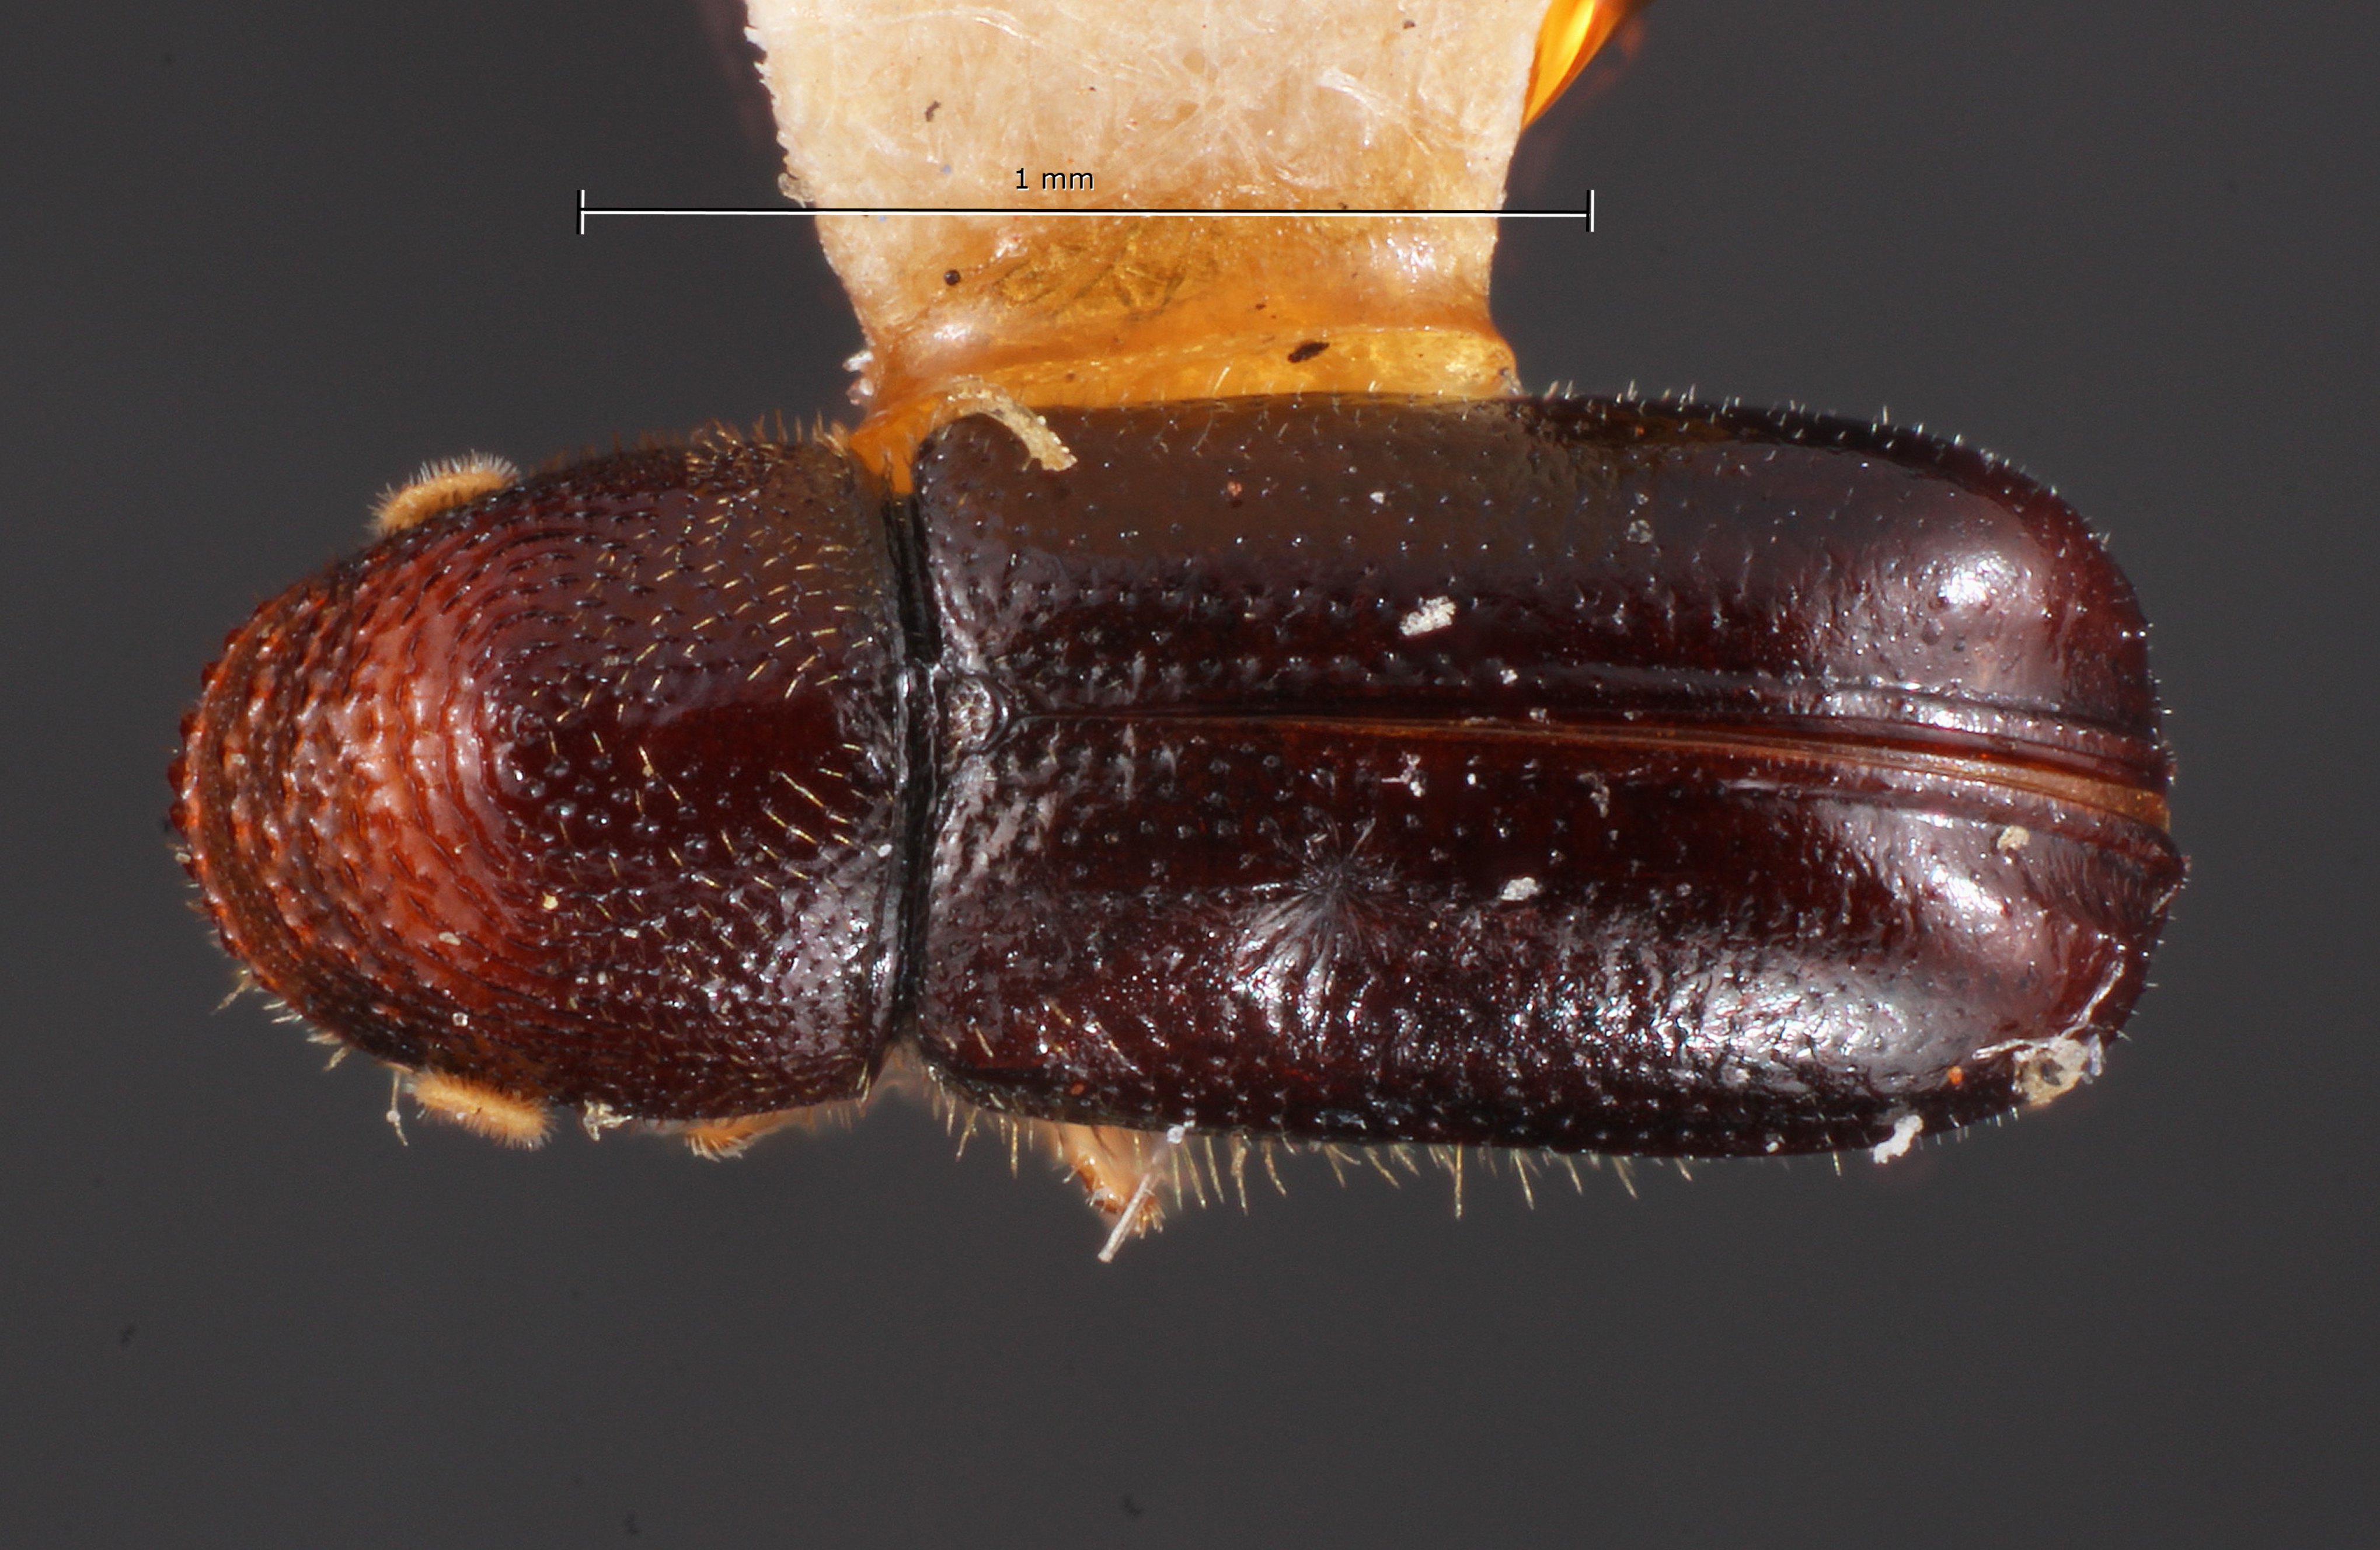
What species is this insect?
Myeloborus catulus
